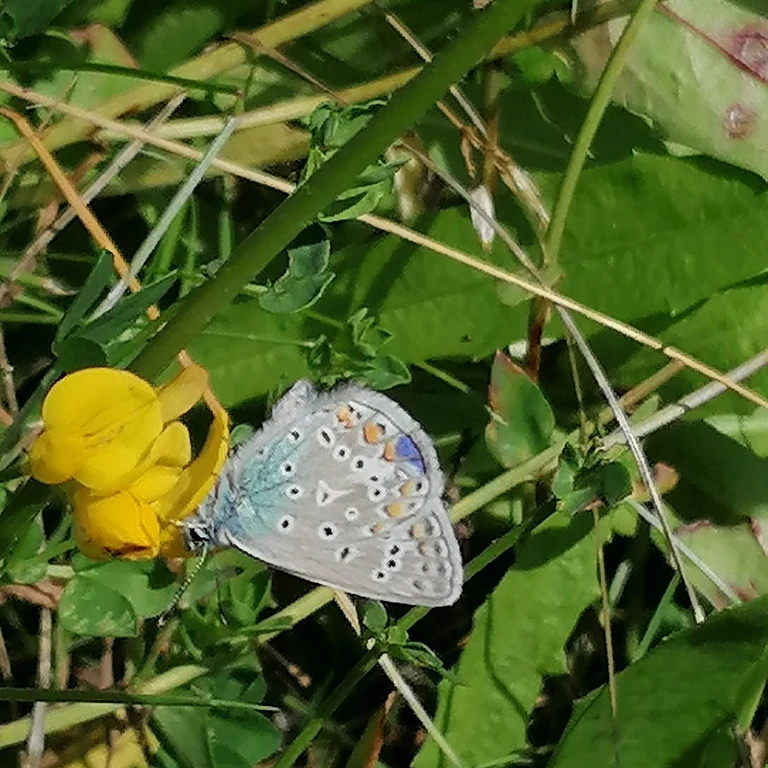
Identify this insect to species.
Polyommatus icarus
